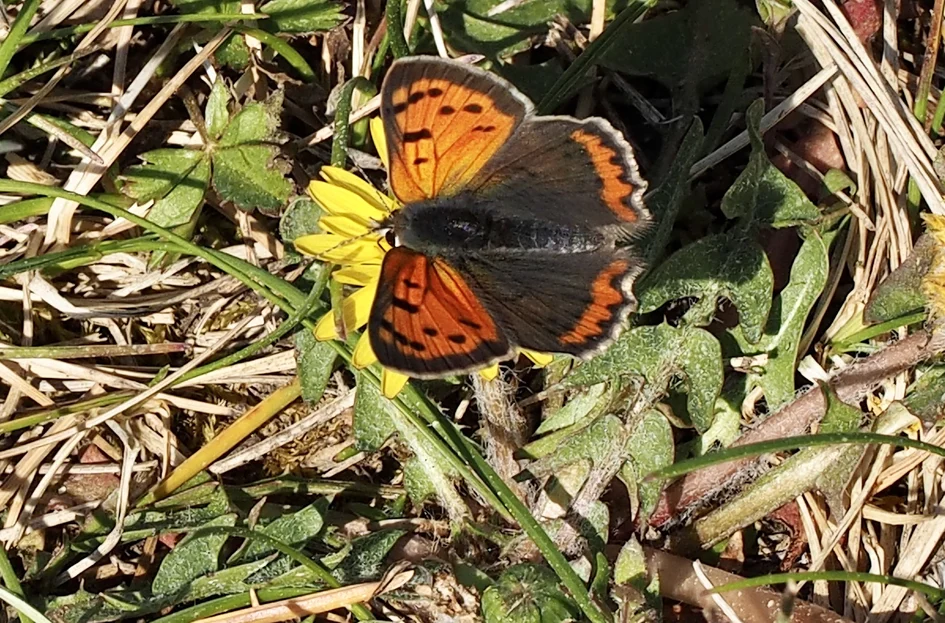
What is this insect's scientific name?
Lycaena phlaeas
